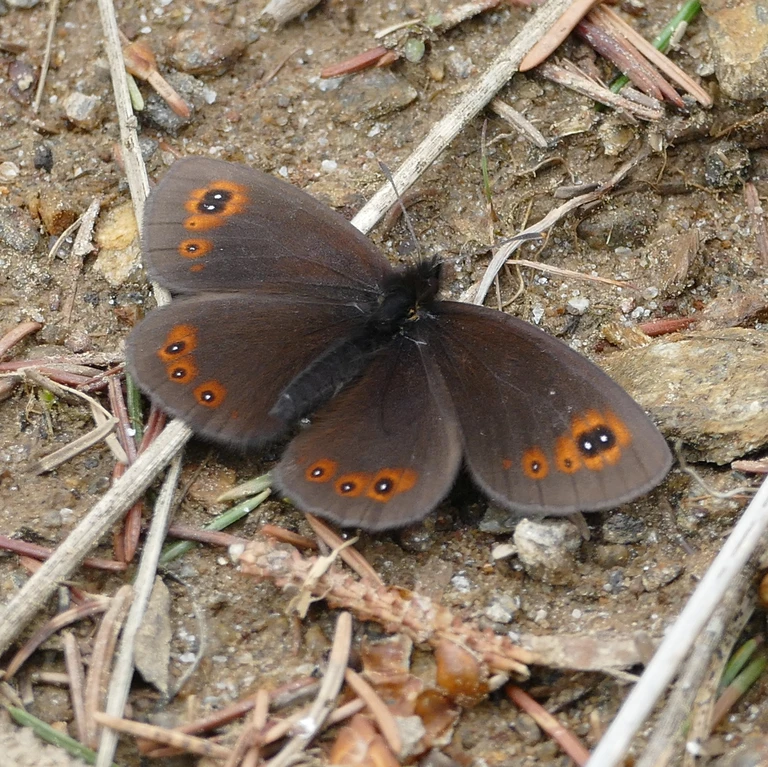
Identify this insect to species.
Erebia medusa
